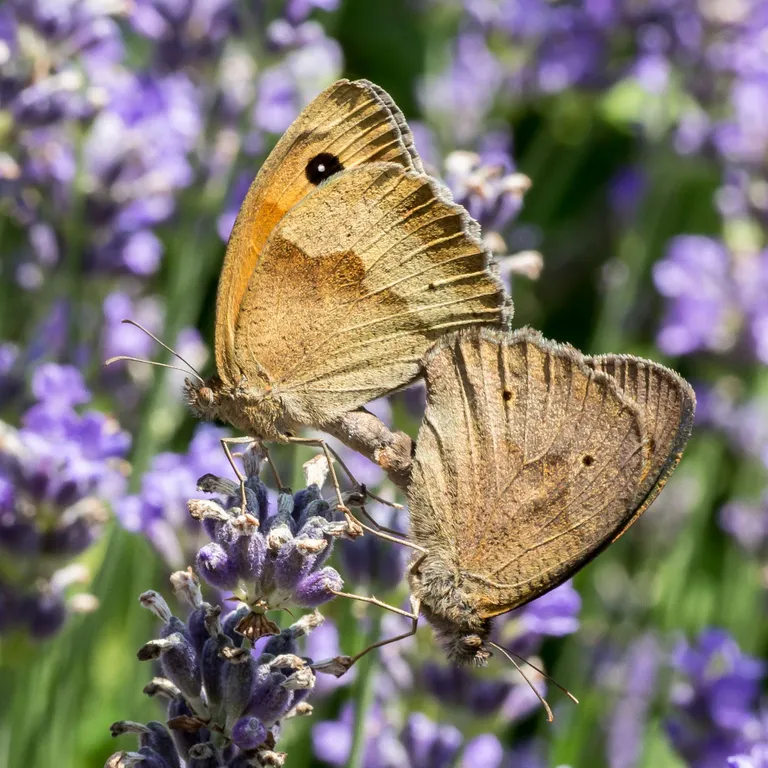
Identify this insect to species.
Maniola jurtina
